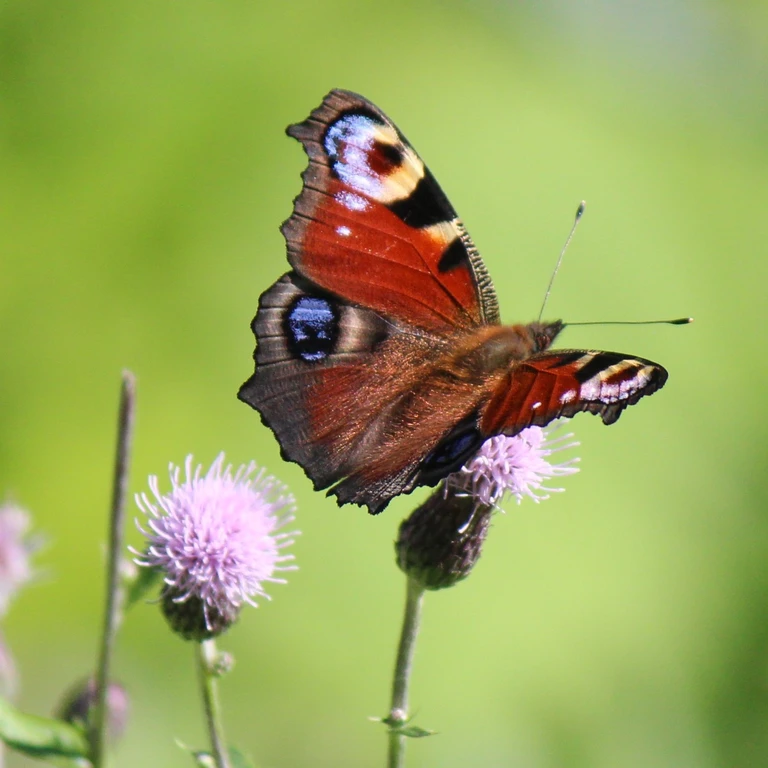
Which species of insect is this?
Aglais io
